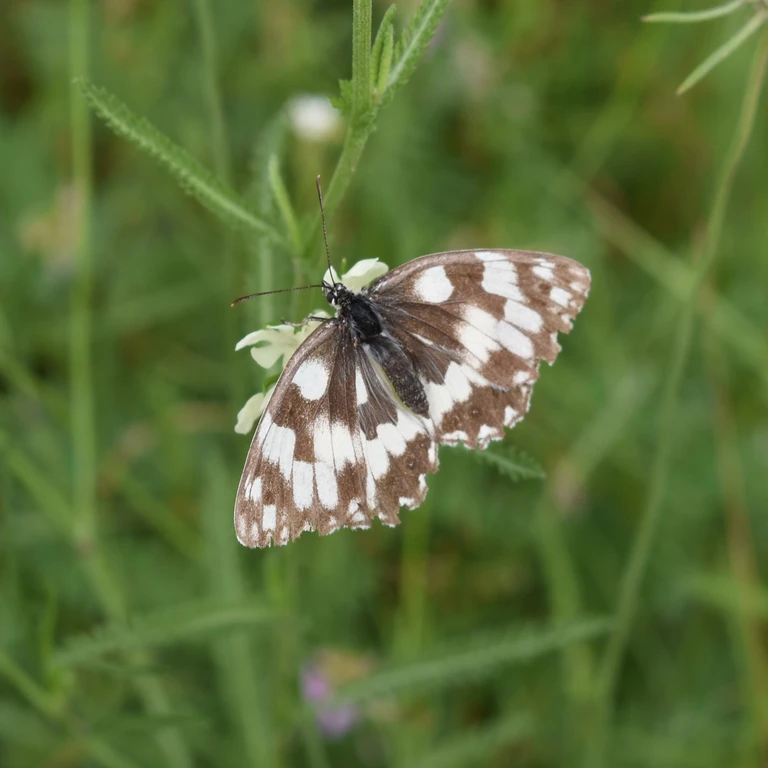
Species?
Melanargia galathea
